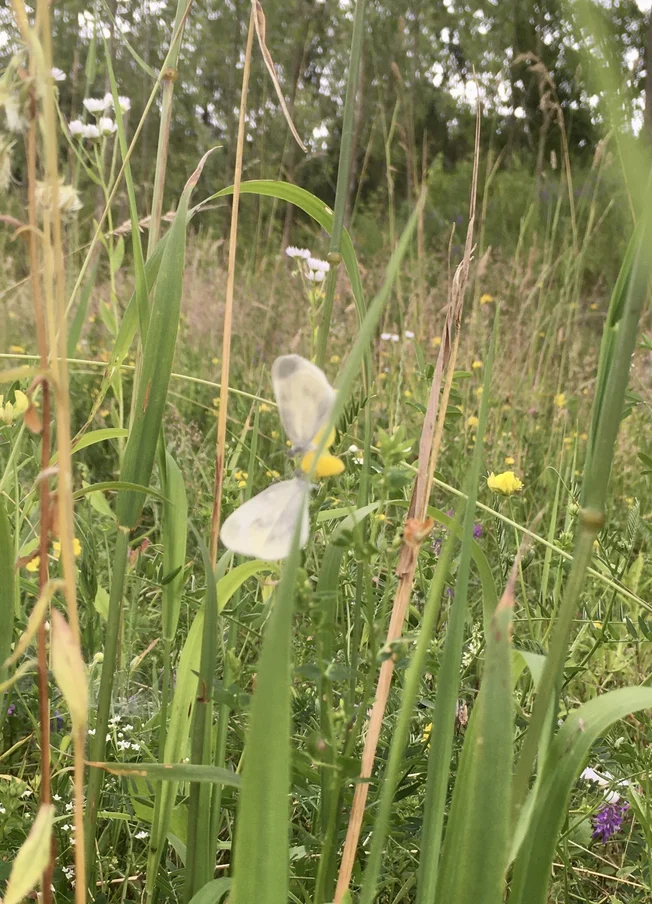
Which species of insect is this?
Leptidea sinapis/juvernica
